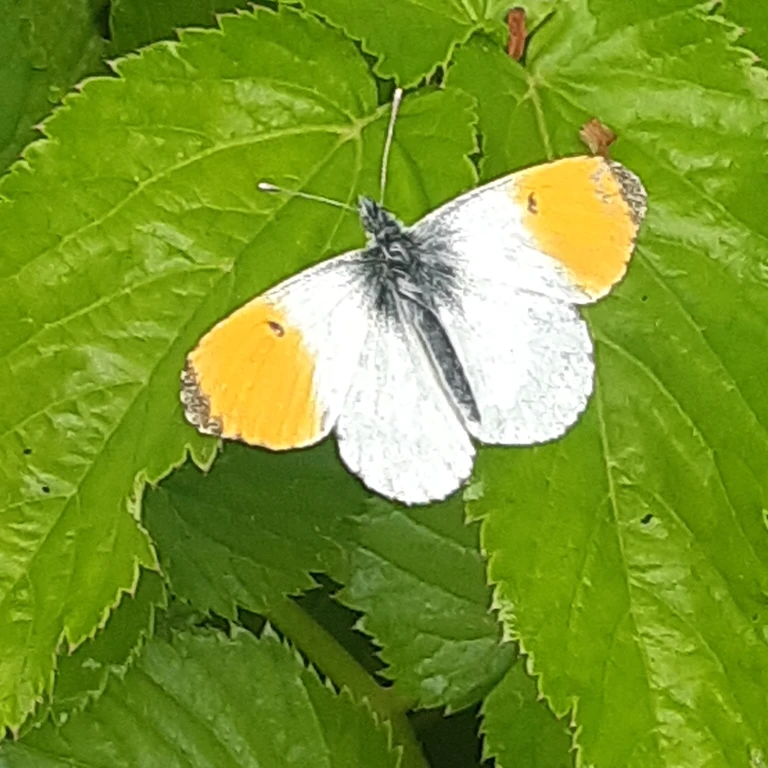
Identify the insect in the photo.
Anthocharis cardamines
